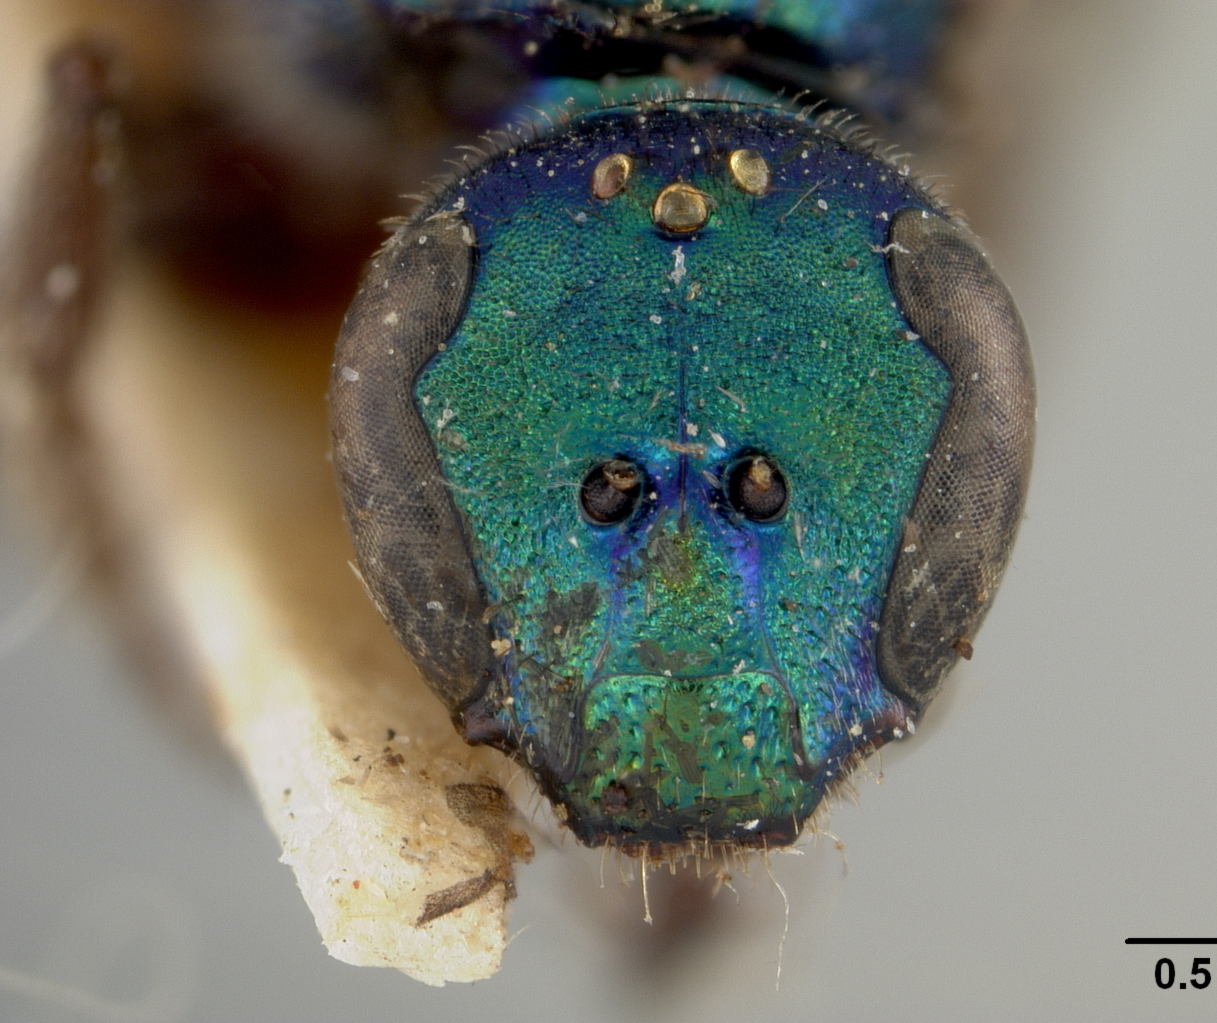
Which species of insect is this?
Oxystoglossa cyaneoviridis
